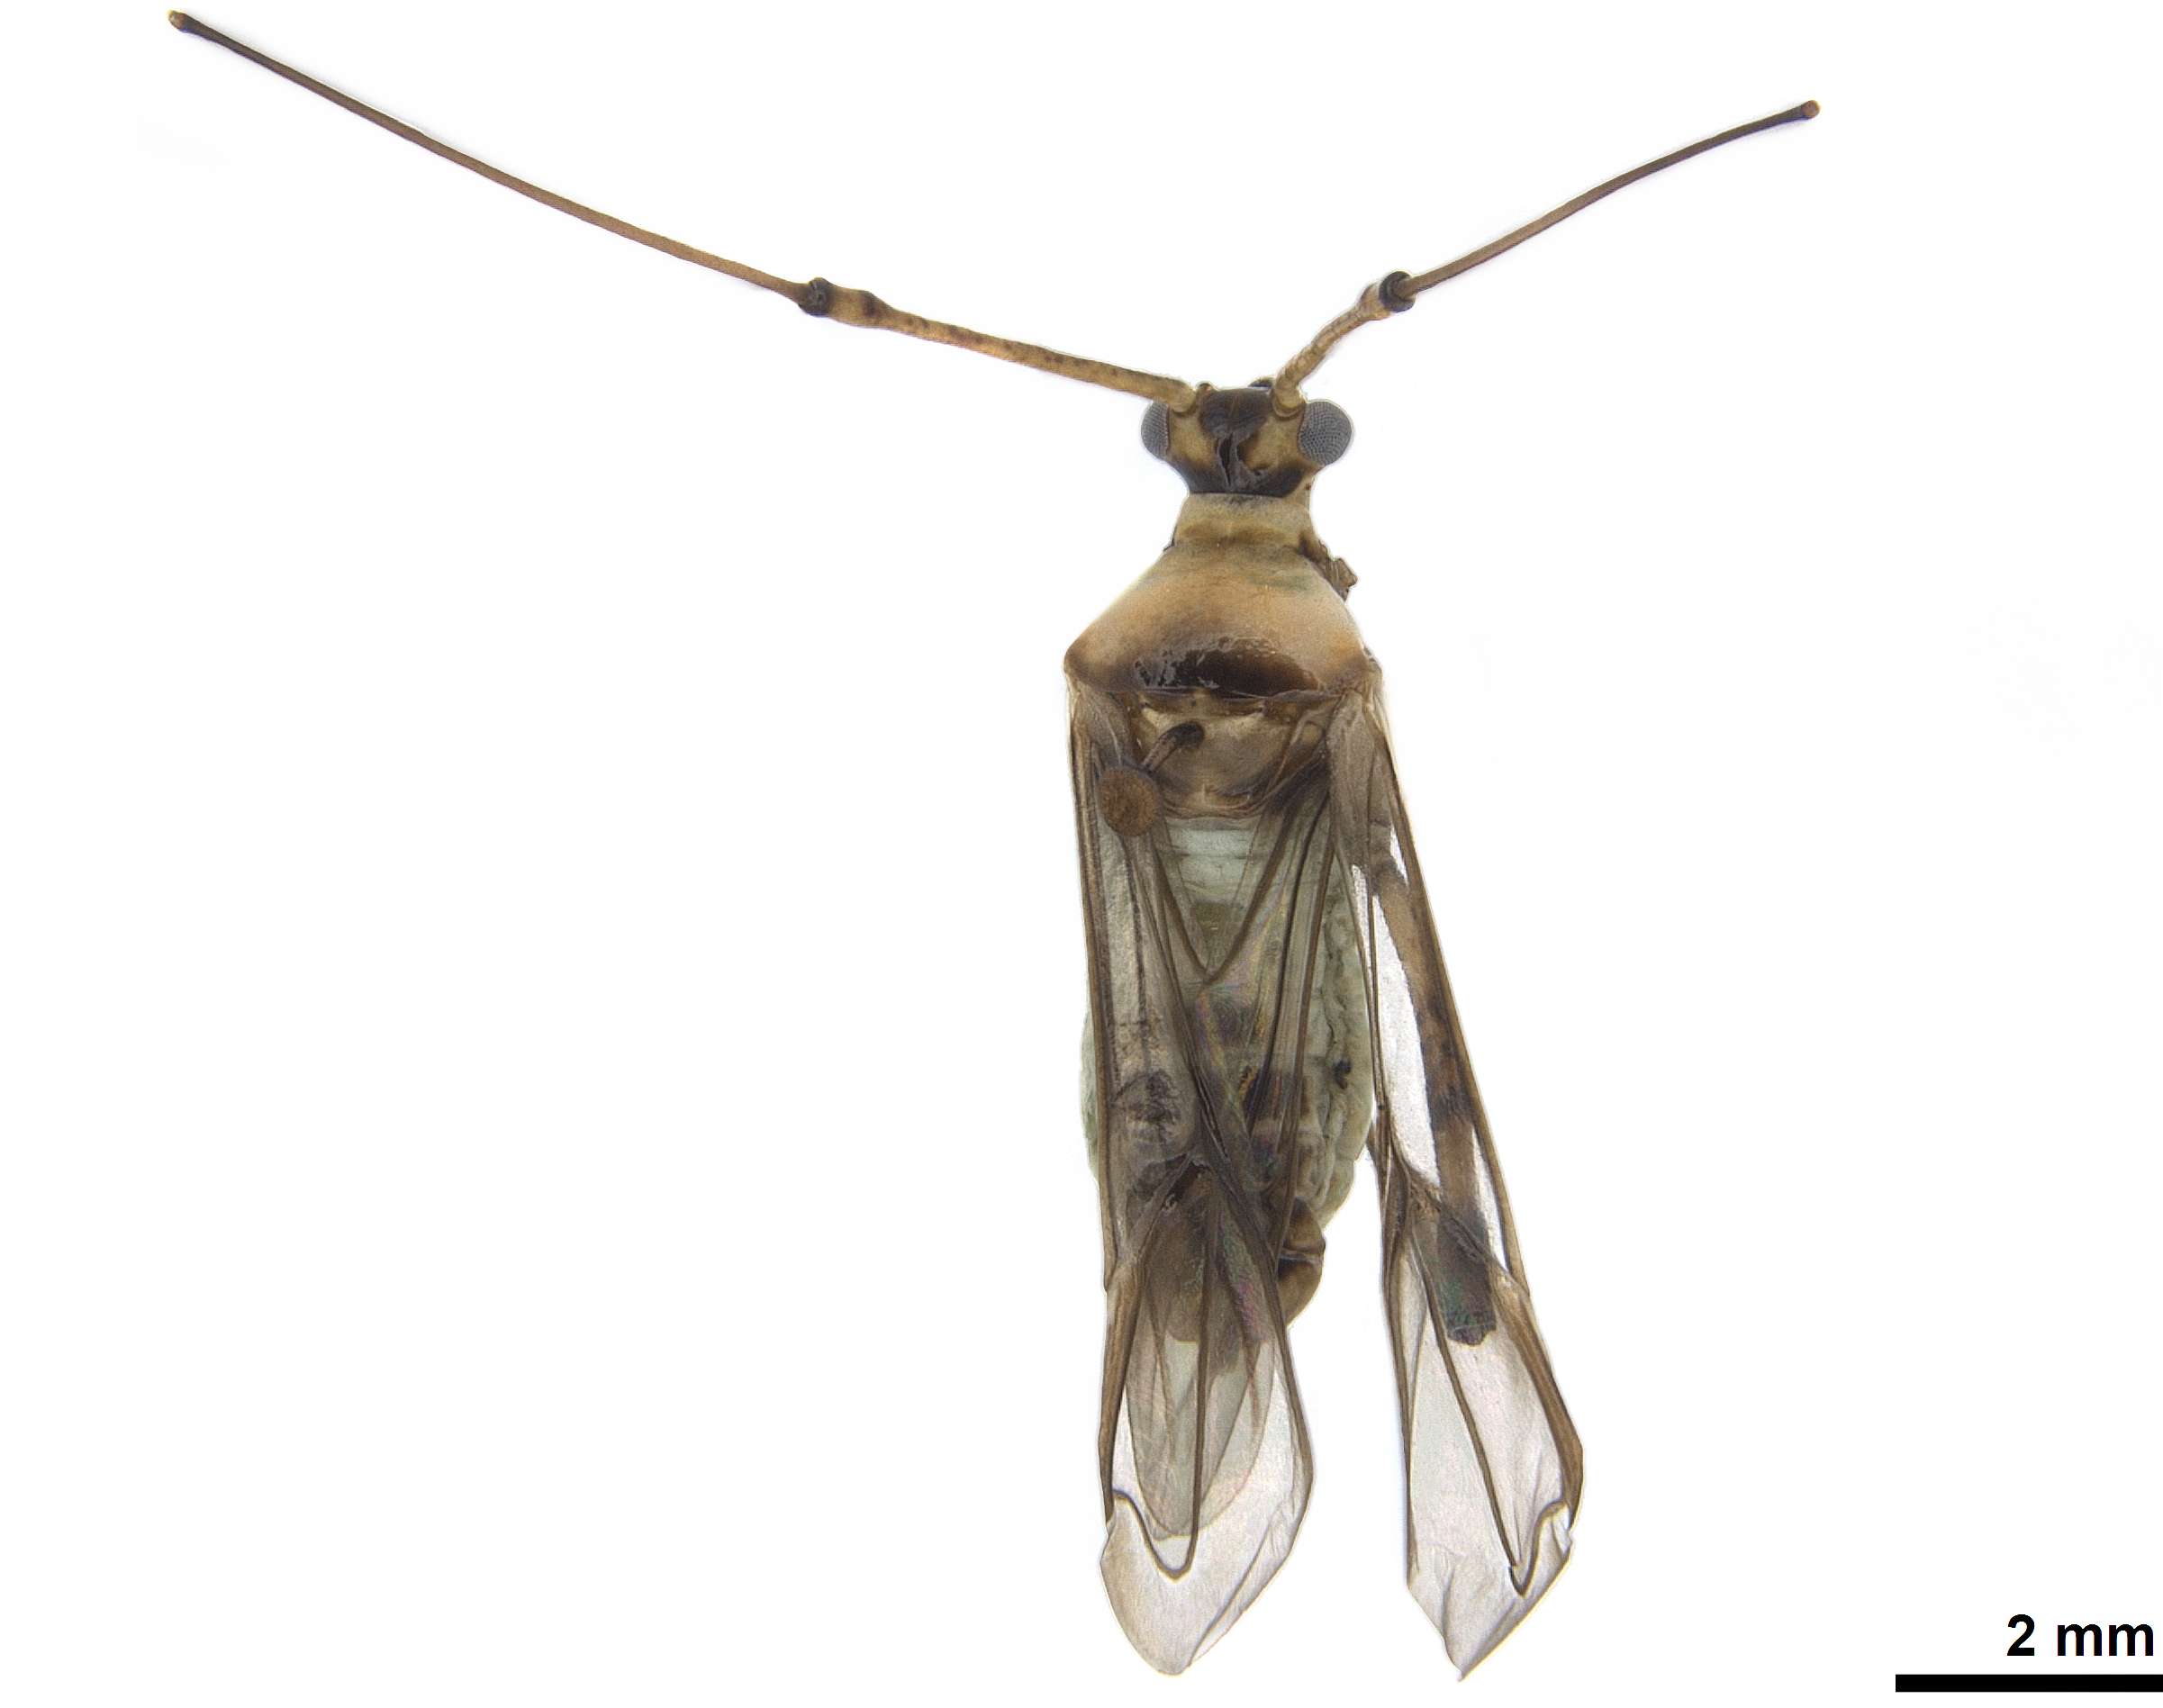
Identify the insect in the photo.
Helopeltis theivora
